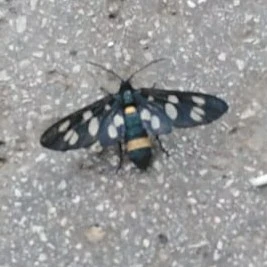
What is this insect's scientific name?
Amata phegea
